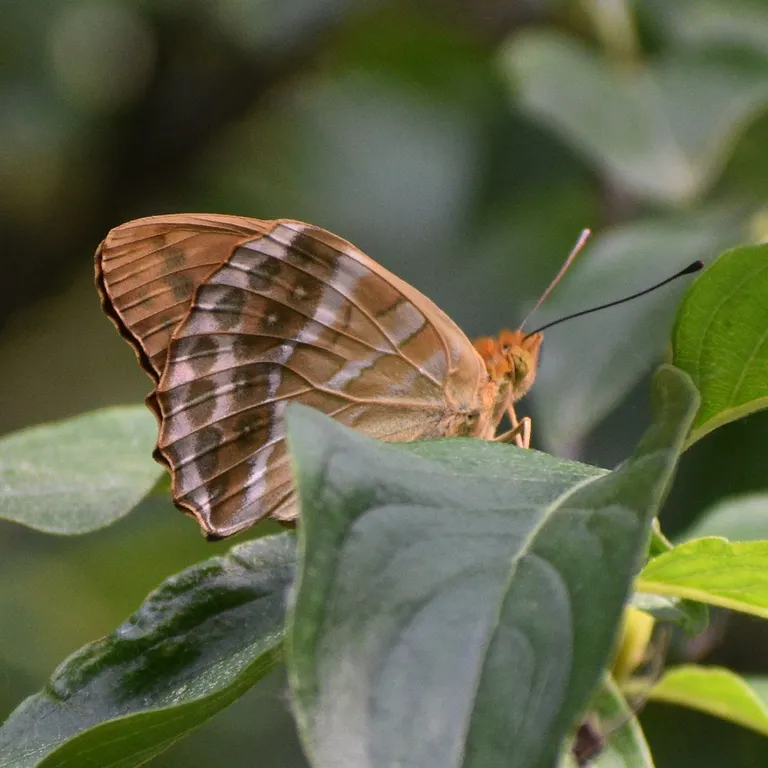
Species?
Argynnis paphia
